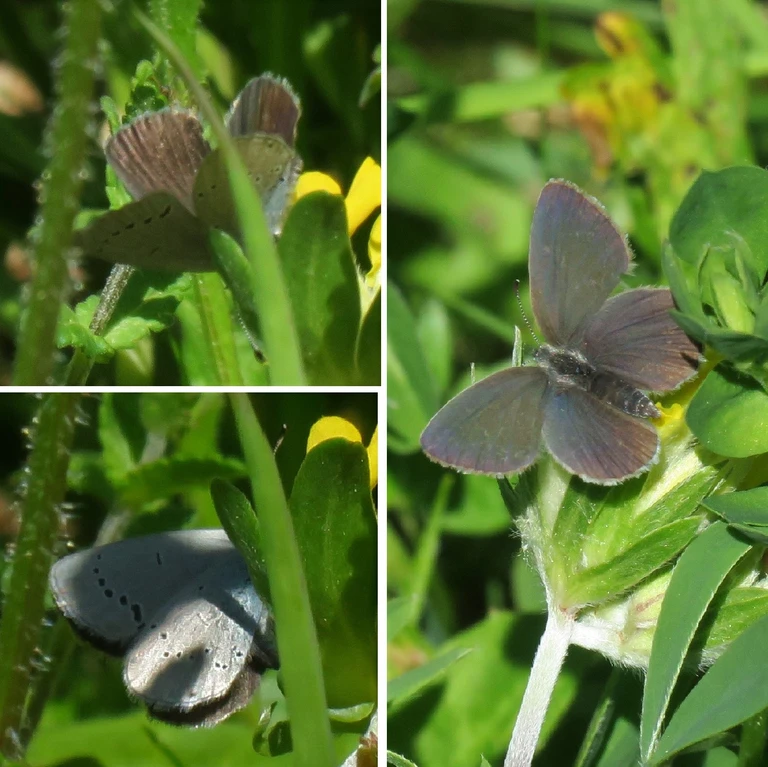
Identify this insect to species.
Cupido minimus
